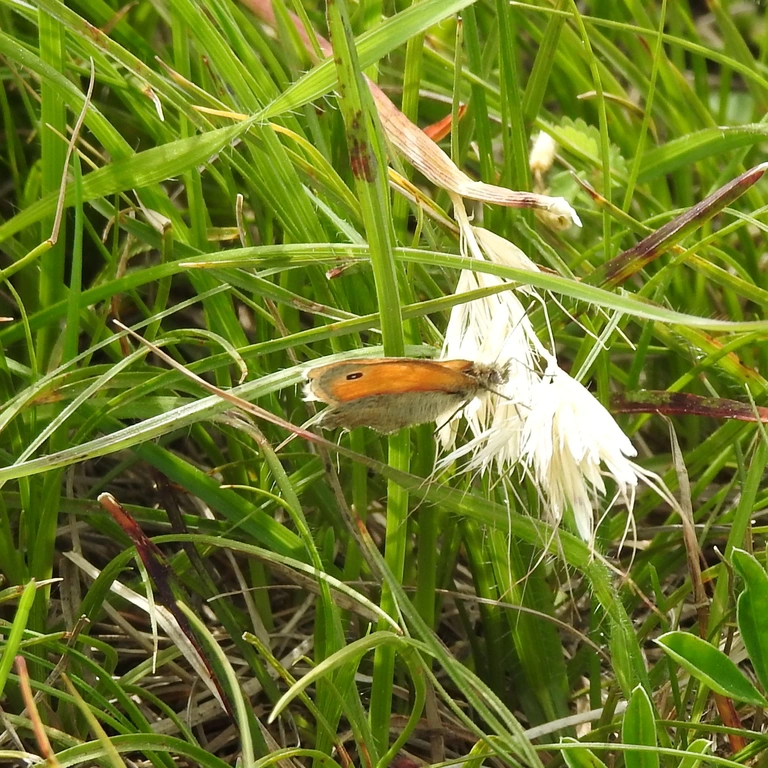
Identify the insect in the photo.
Coenonympha pamphilus
